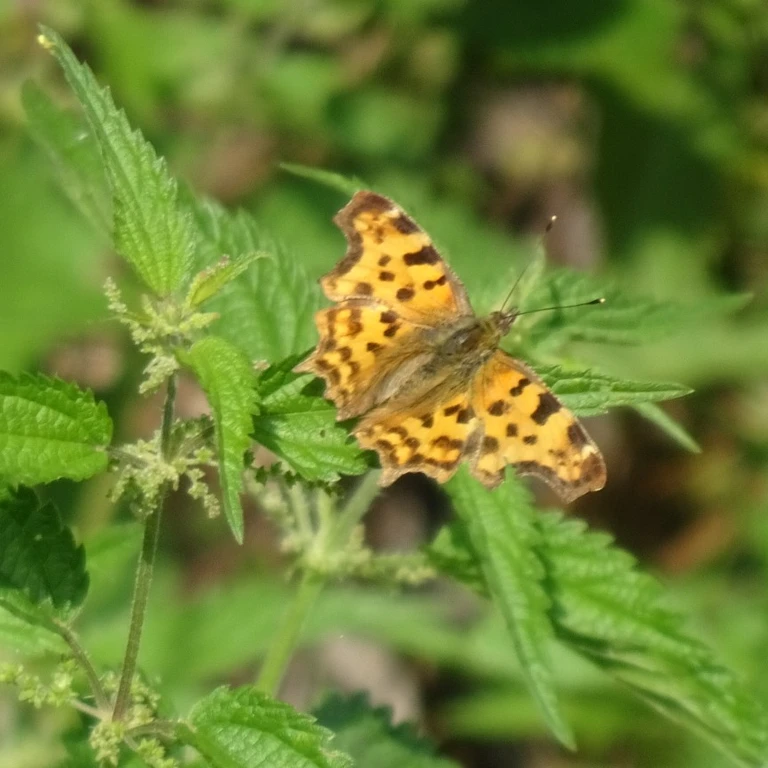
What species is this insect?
Polygonia c-album
